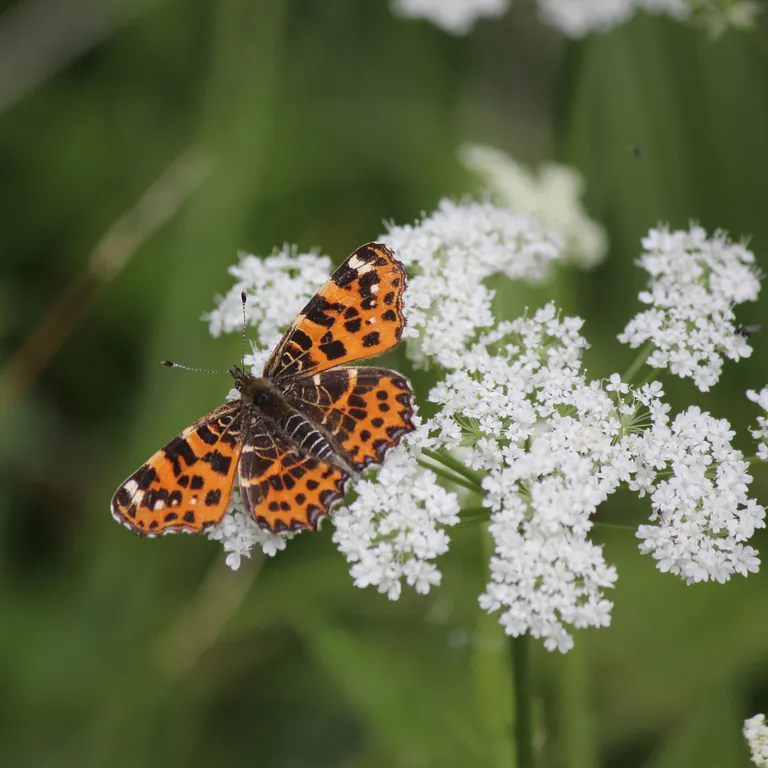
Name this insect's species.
Araschnia levana
